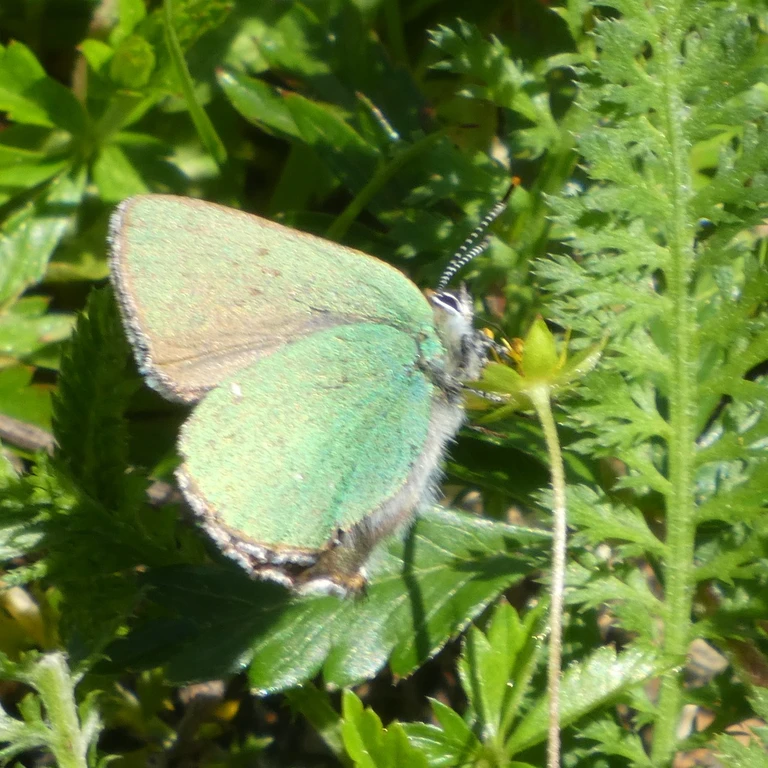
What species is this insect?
Callophrys rubi
